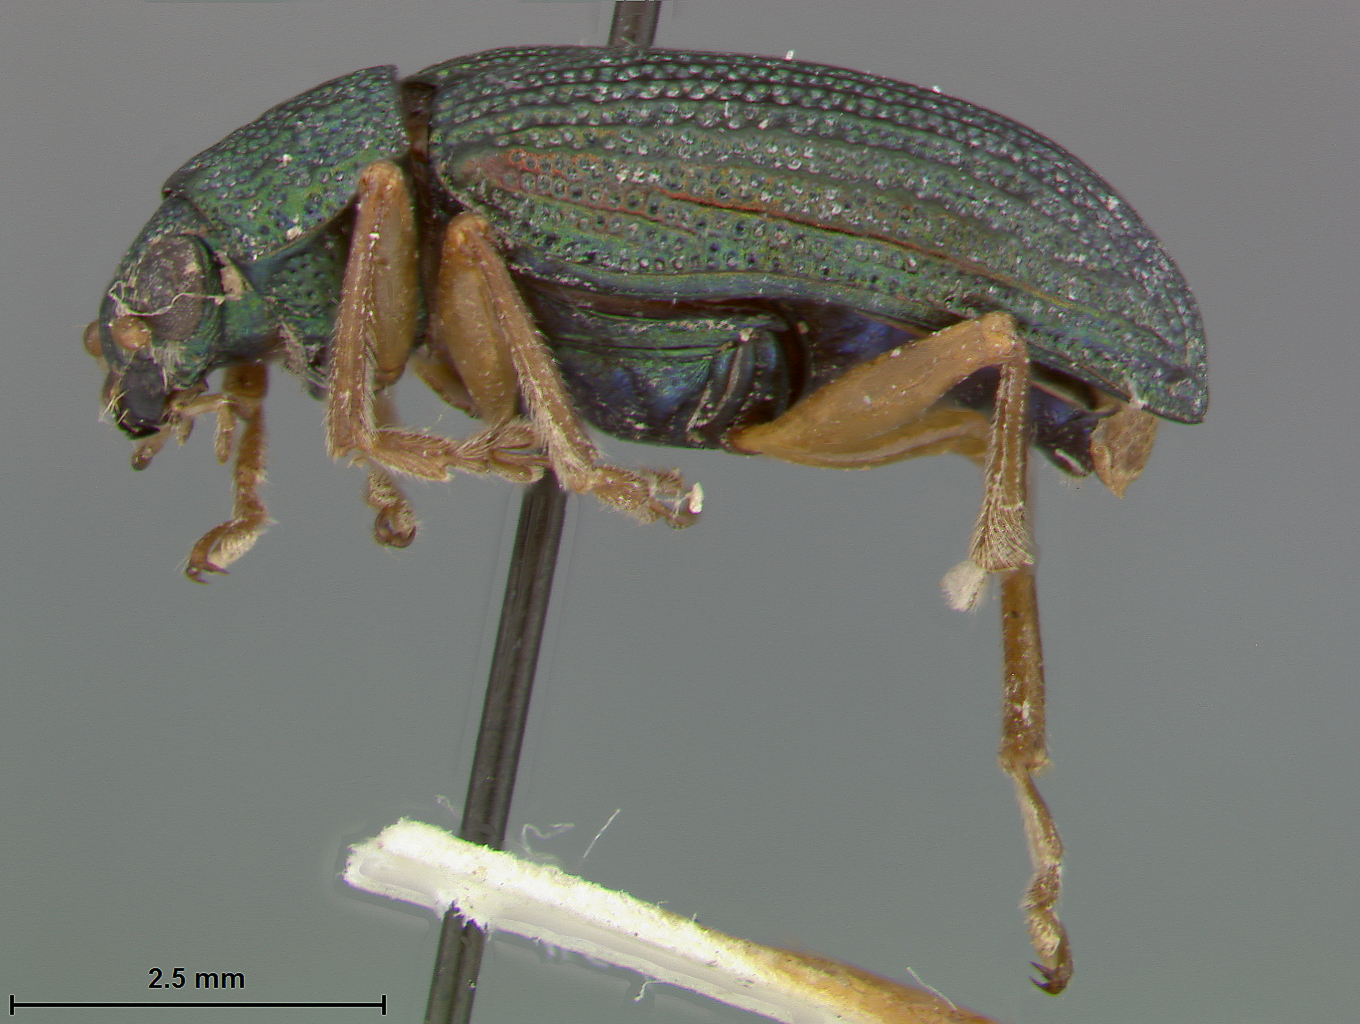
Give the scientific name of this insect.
Colaspis chacoensis
